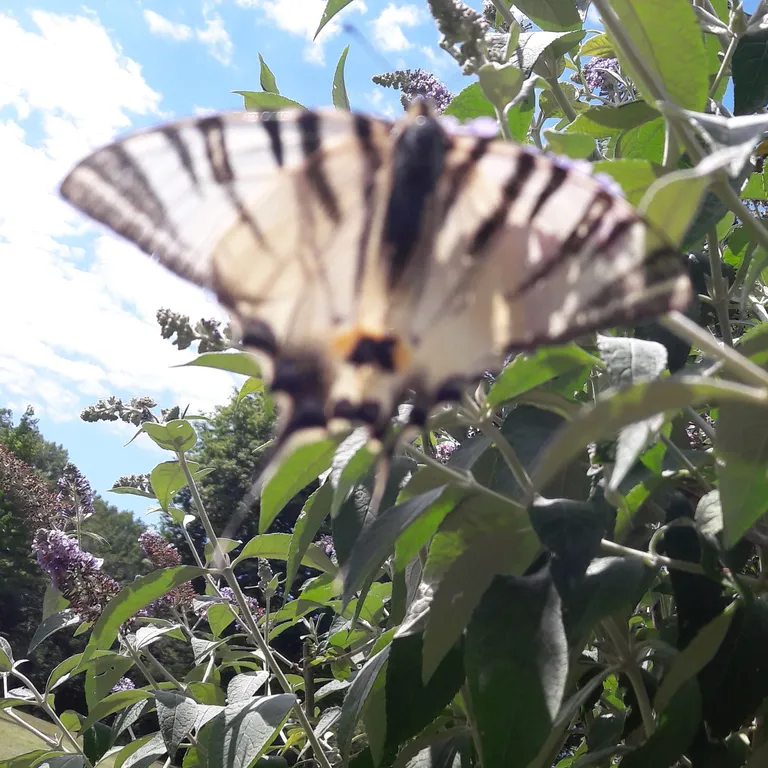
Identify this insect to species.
Iphiclides podalirius
